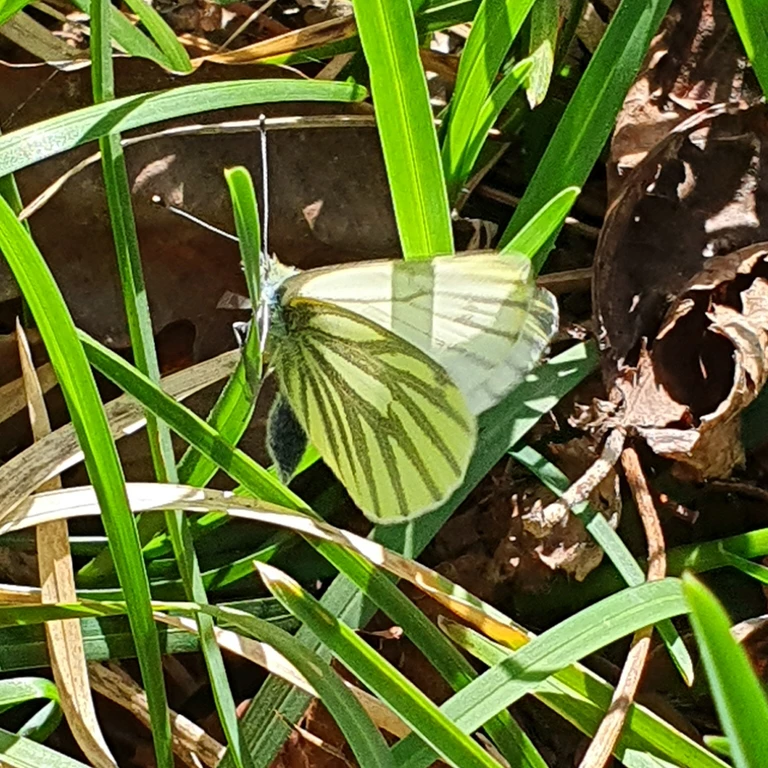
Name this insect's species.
Pieris napi
